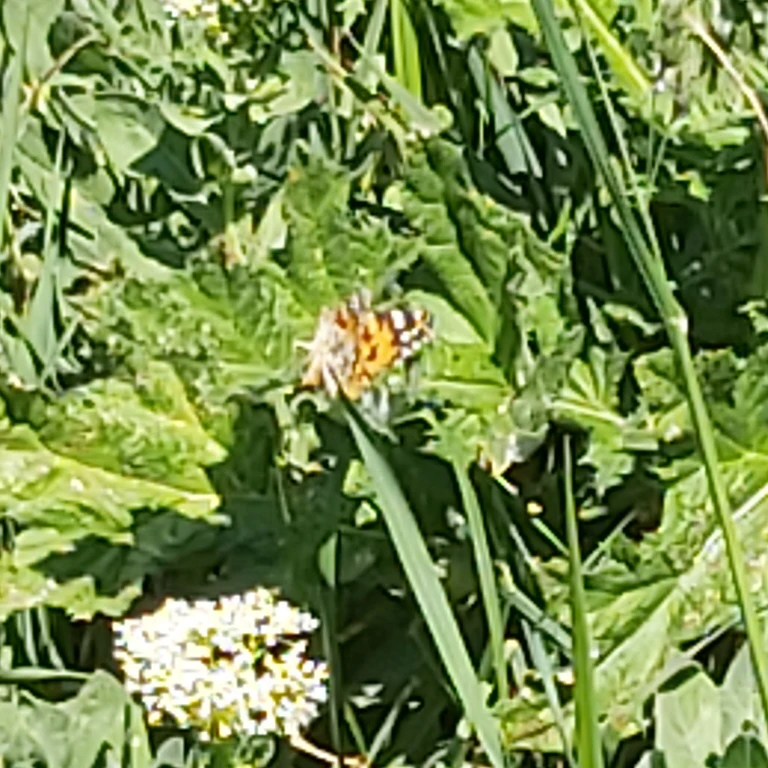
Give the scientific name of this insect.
Vanessa cardui
